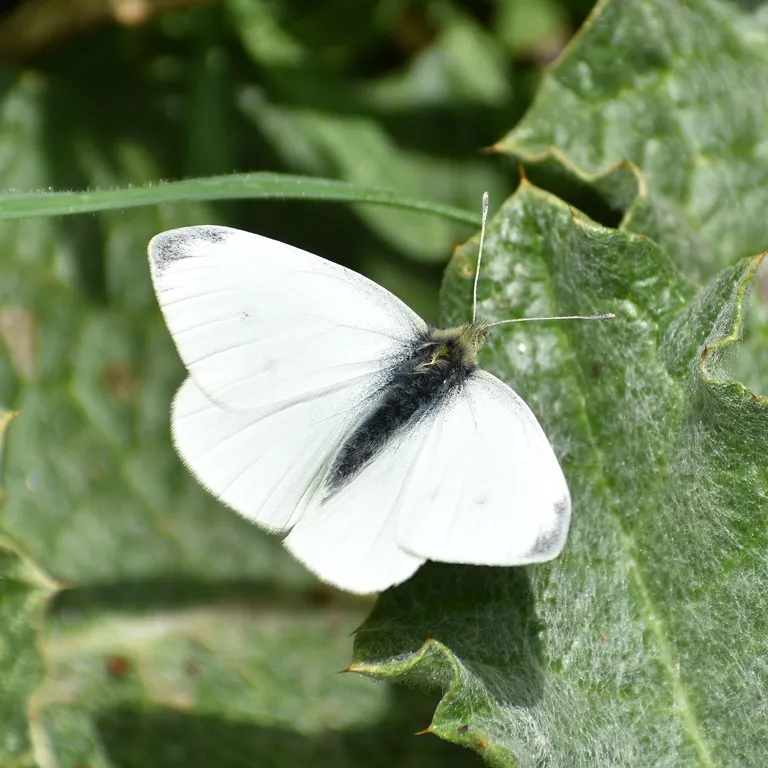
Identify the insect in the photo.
Pieris rapae
